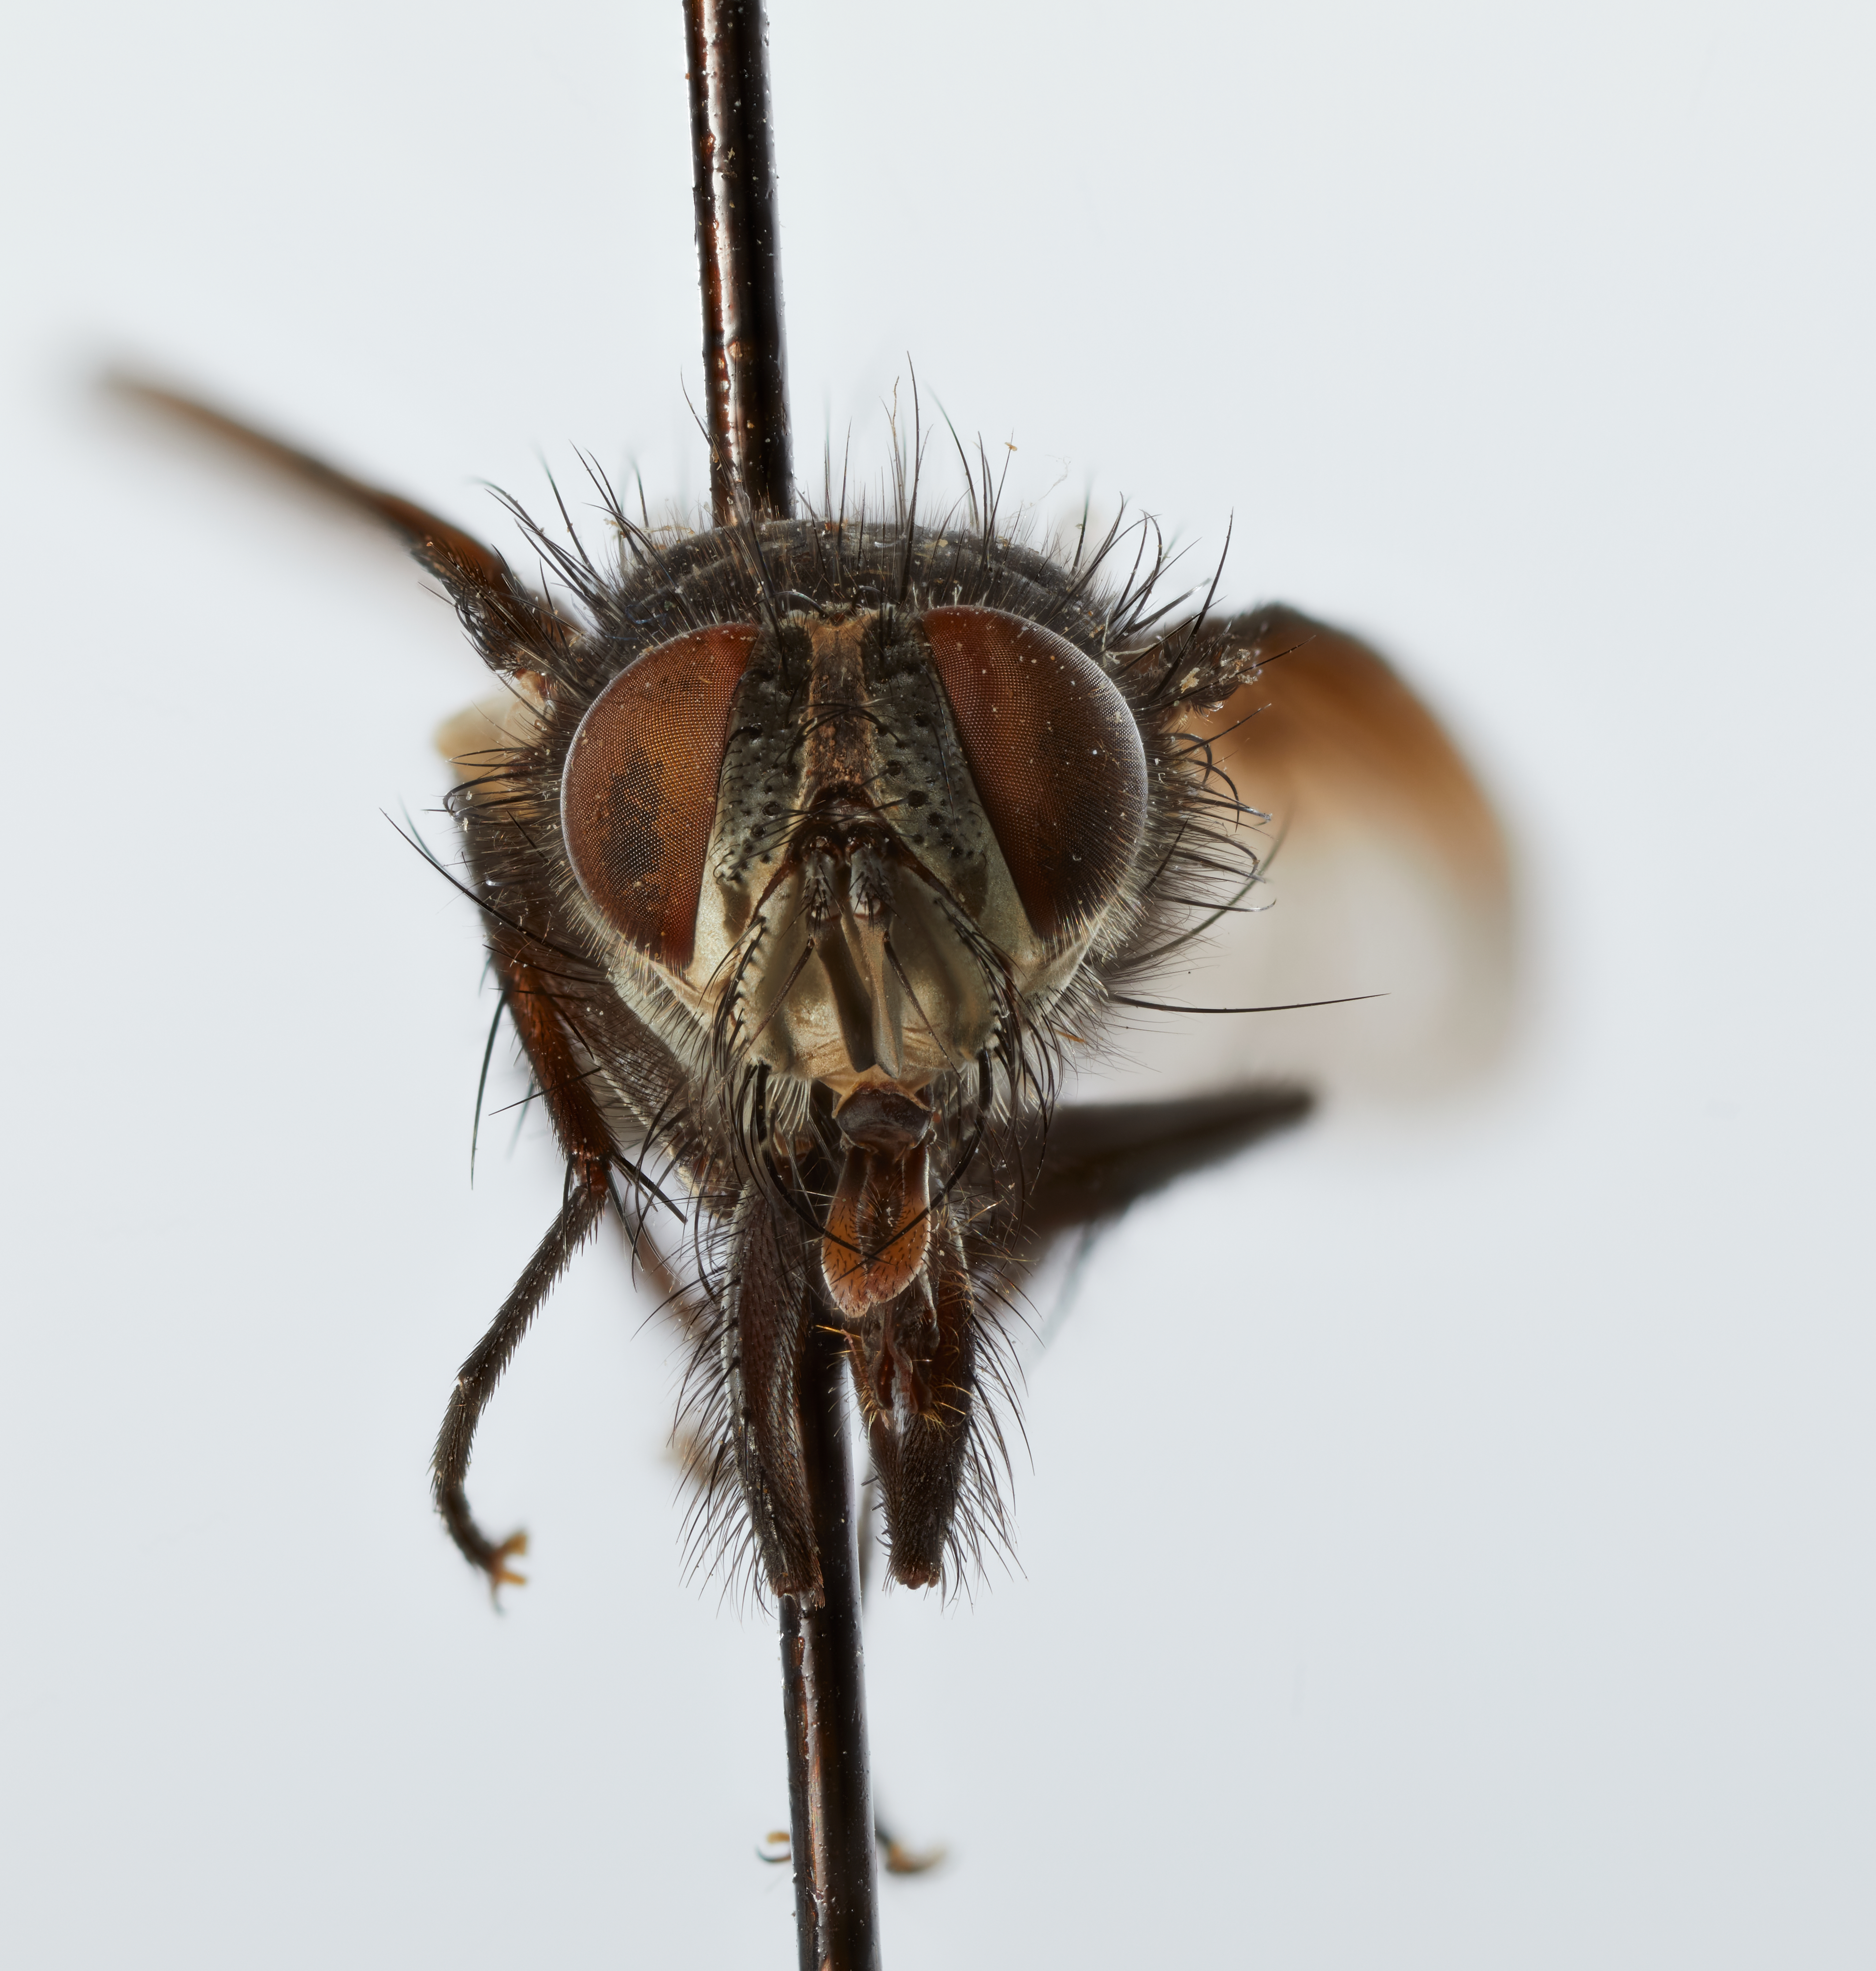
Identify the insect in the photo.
Chaetophorocera andina
